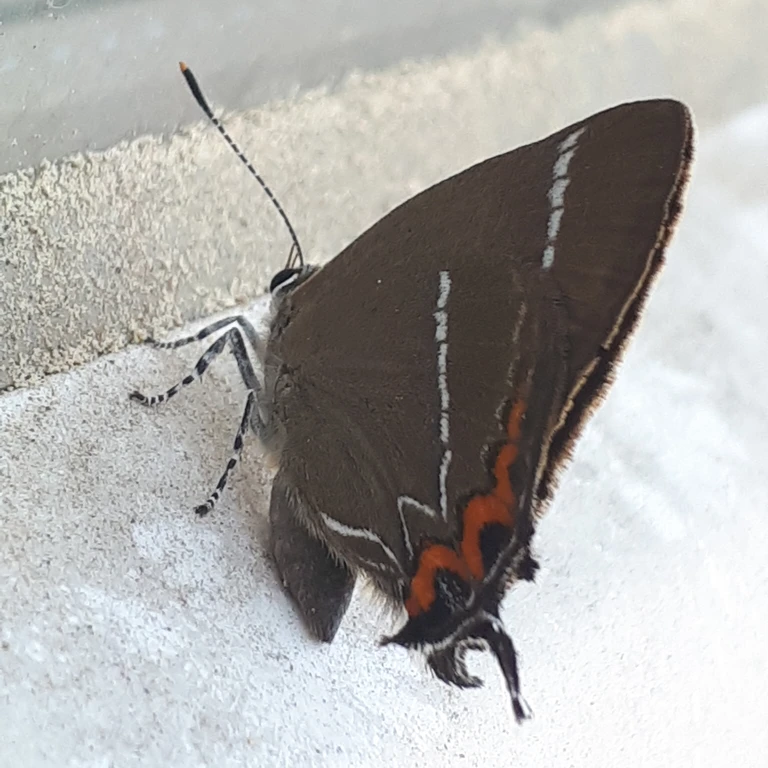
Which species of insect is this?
Satyrium w-album
